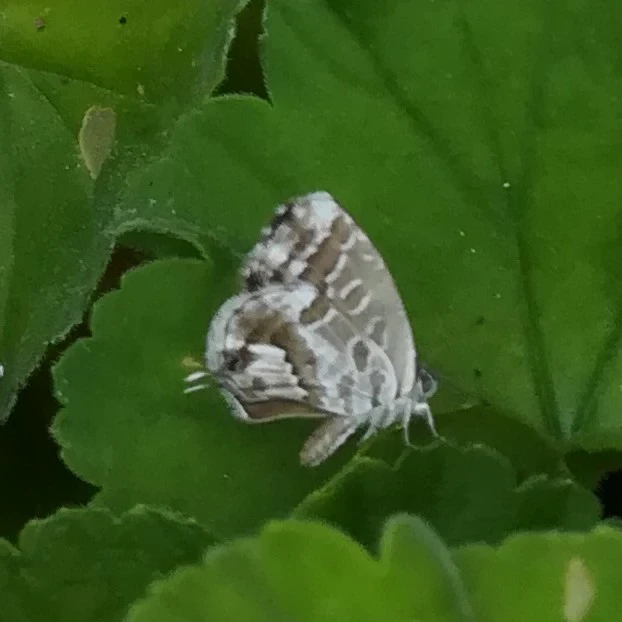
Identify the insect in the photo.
Cacyreus marshalli
